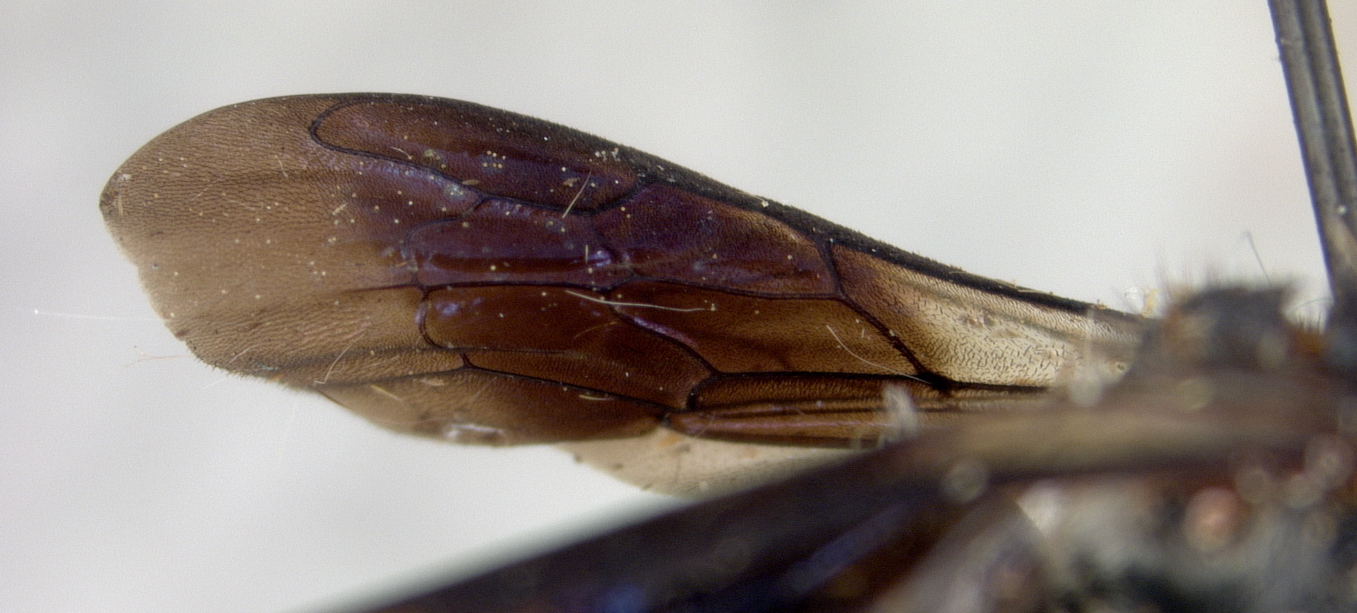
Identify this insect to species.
Megachile strupigera
